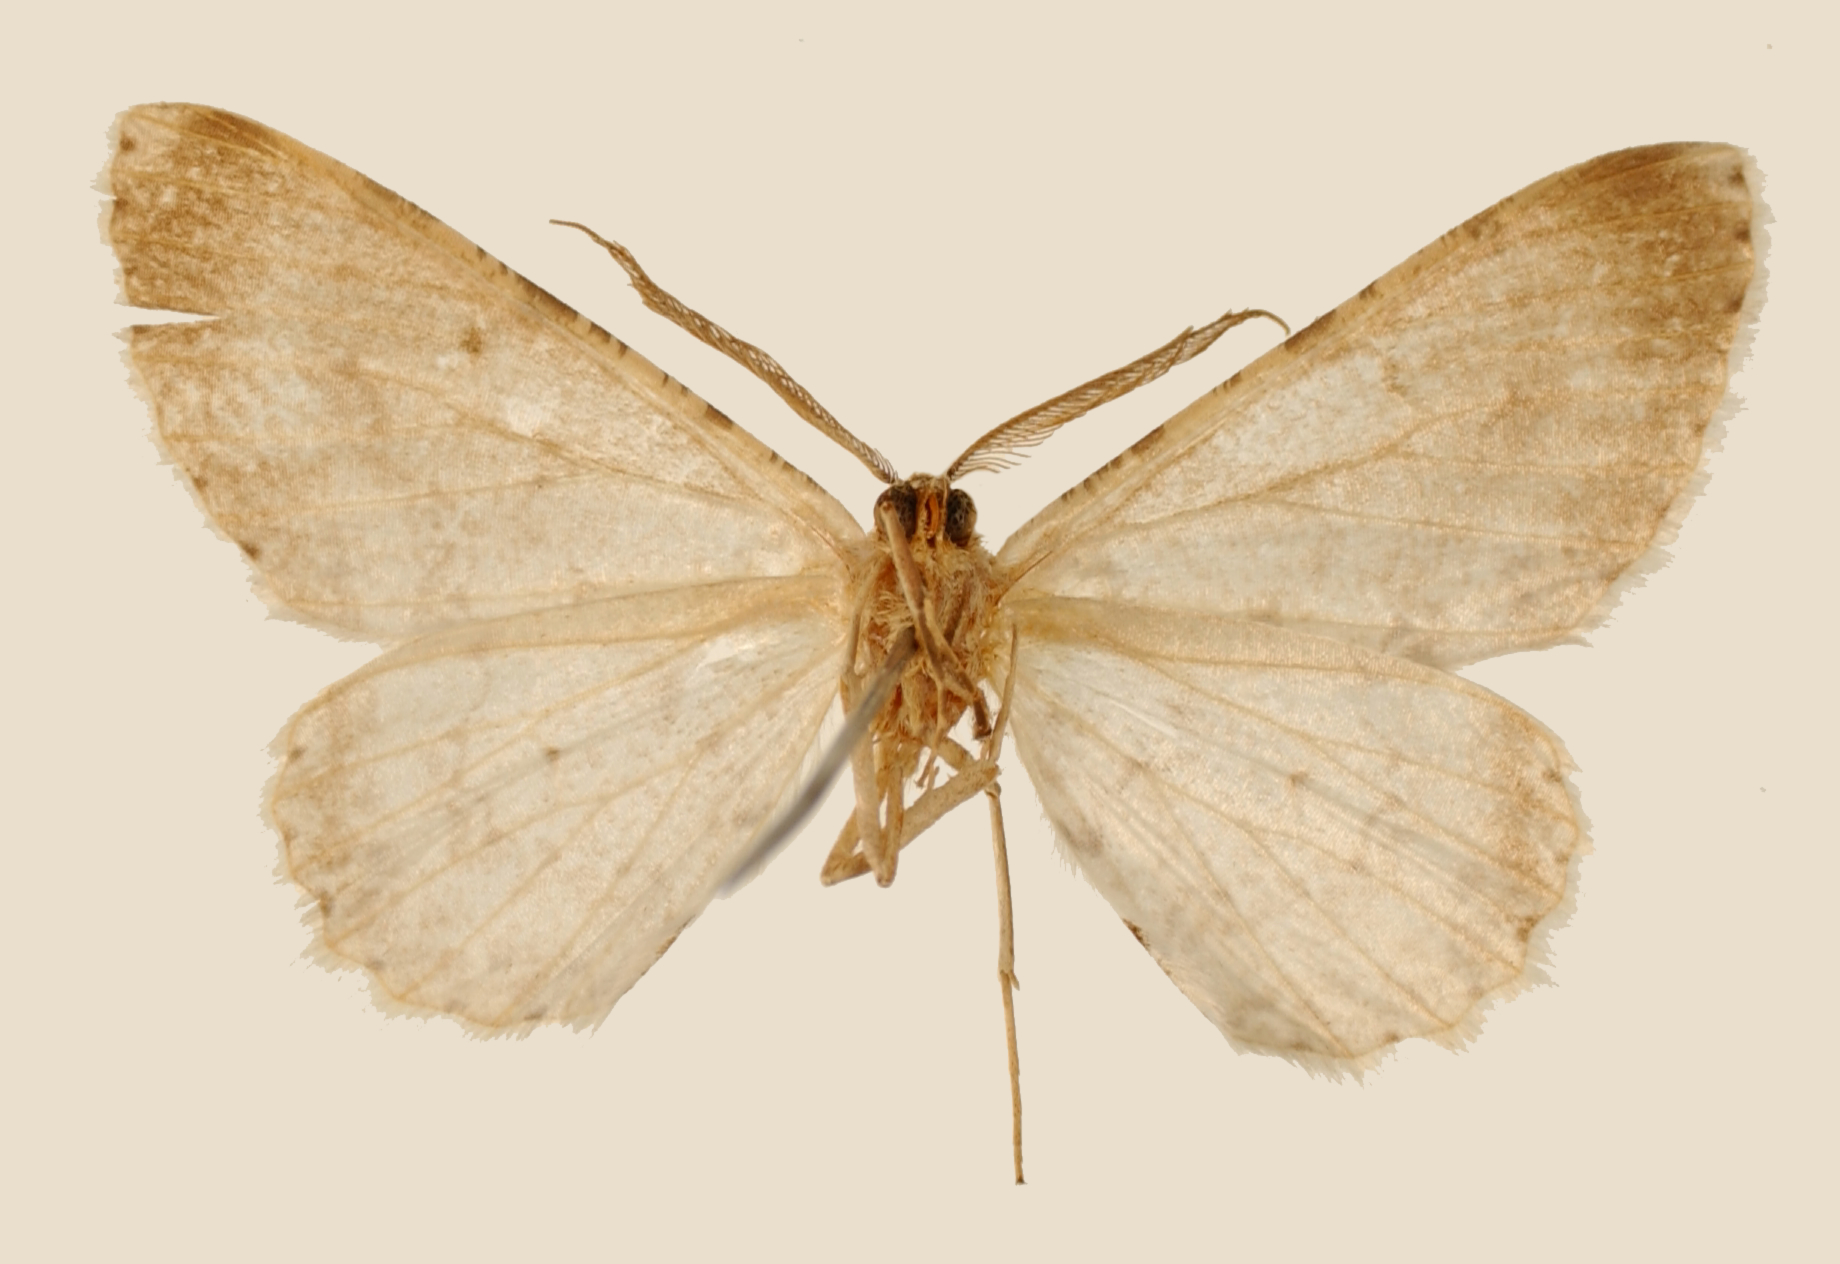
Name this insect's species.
Glena uncata
